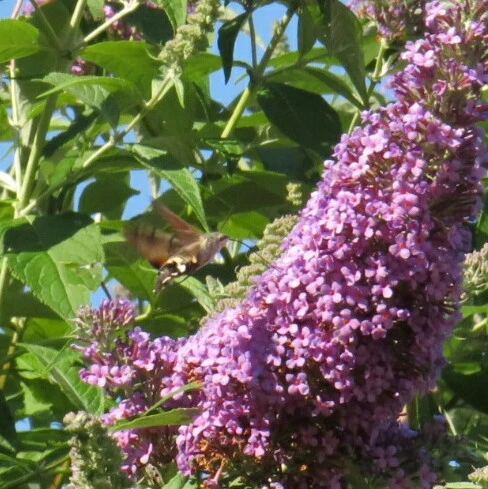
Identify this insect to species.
Macroglossum stellatarum
